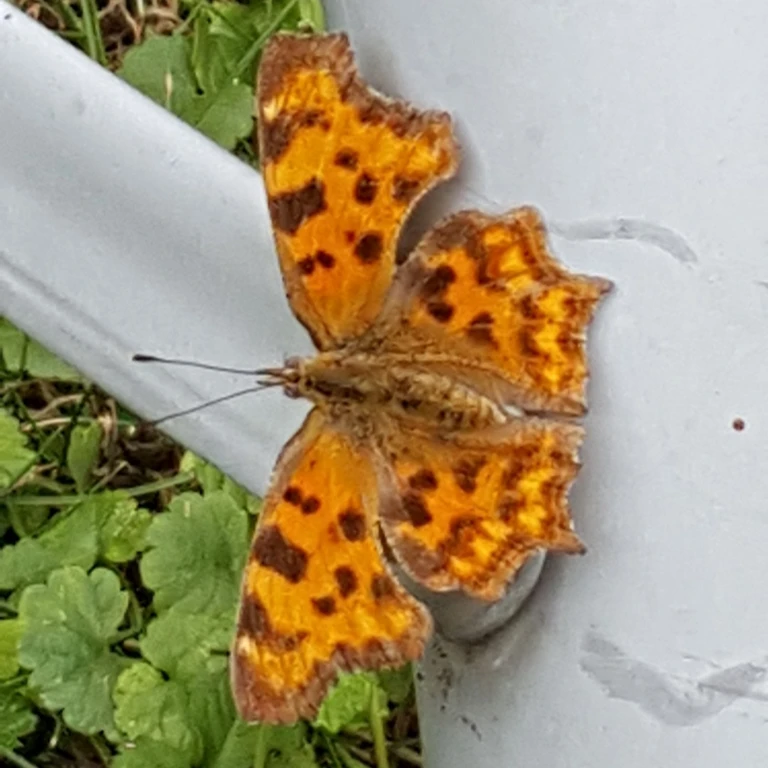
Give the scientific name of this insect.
Polygonia c-album
